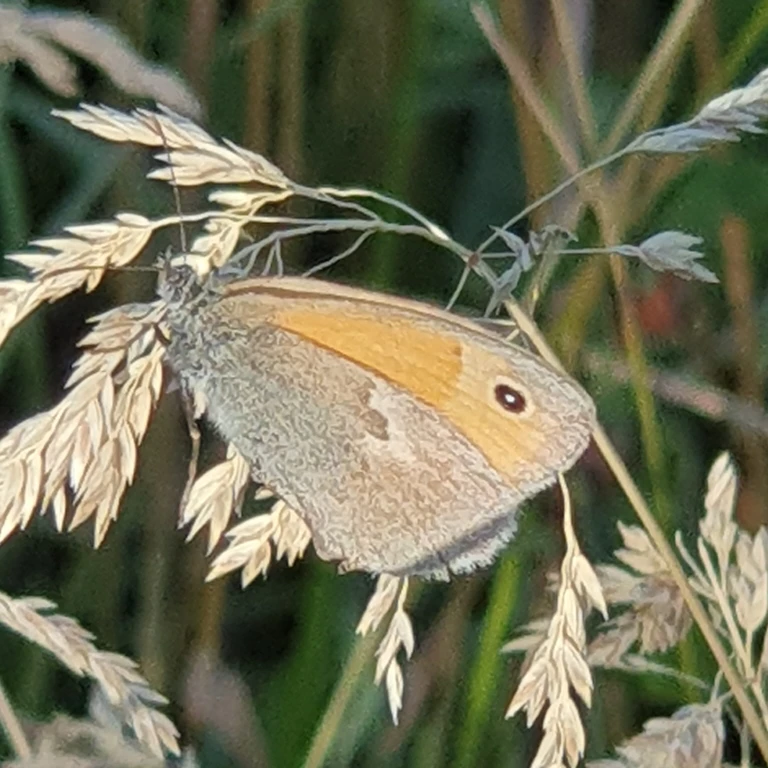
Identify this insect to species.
Coenonympha pamphilus
